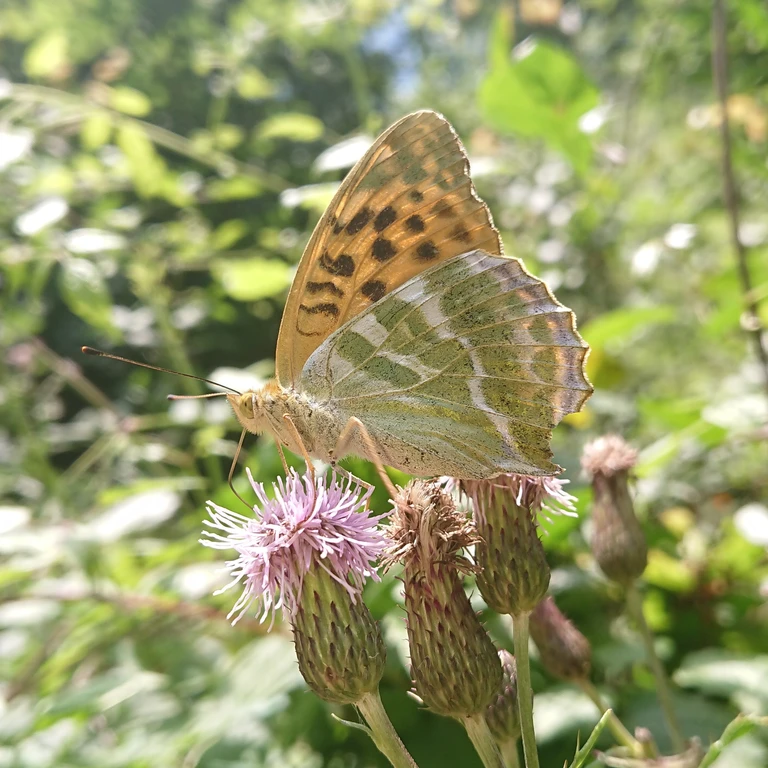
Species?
Argynnis paphia
